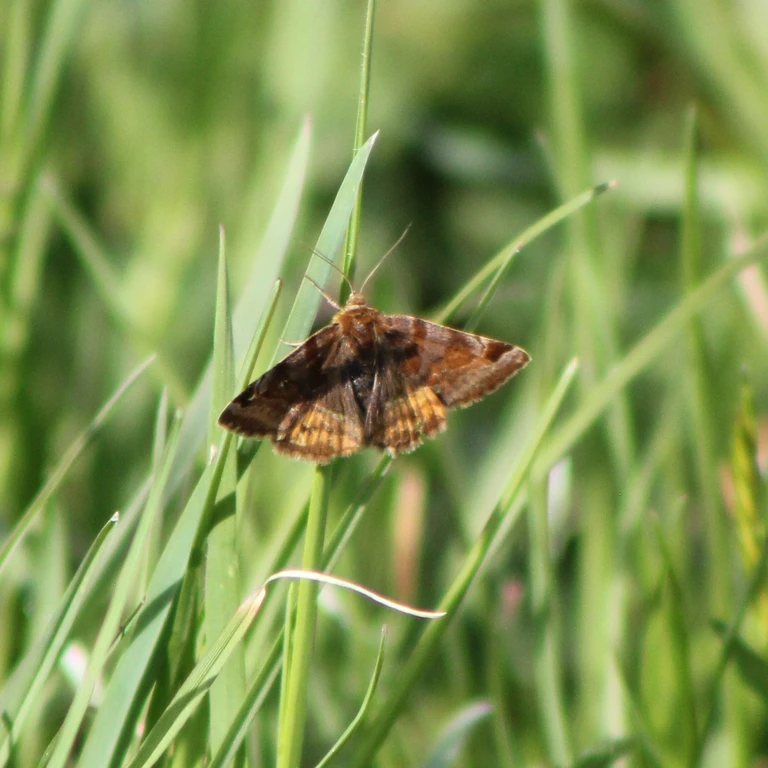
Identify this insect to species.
Euclidia glyphica
